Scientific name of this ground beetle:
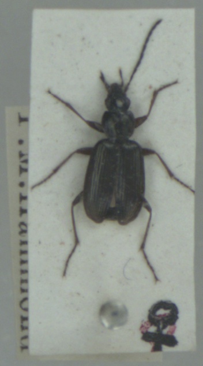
Agonum micans
